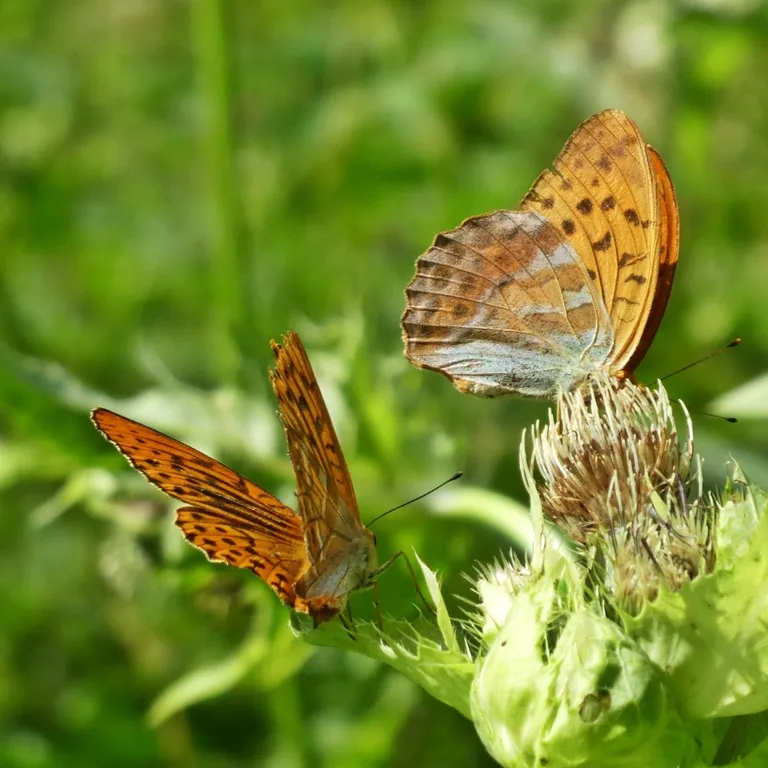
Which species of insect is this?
Argynnis paphia
